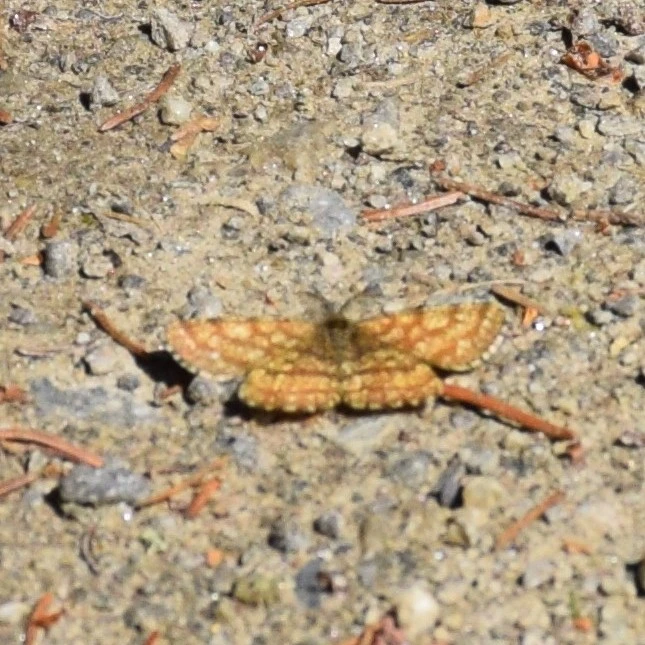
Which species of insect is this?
Ematurga atomaria
